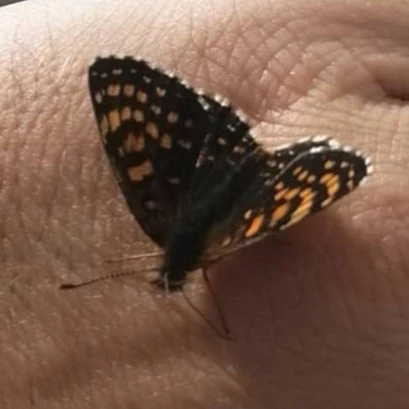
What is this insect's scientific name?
Melitaea diamina
